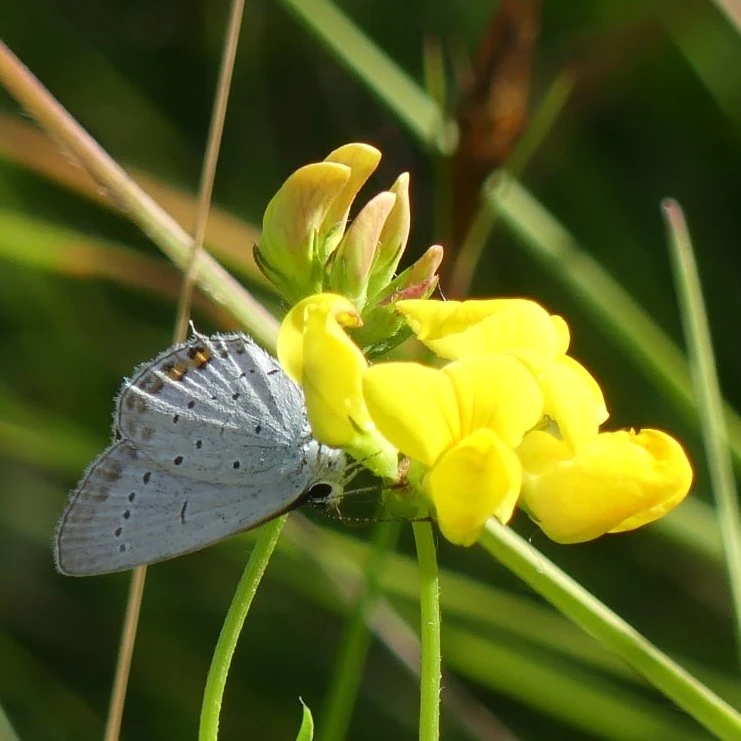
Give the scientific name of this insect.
Cupido argiades (also Elkalyce argiades)
